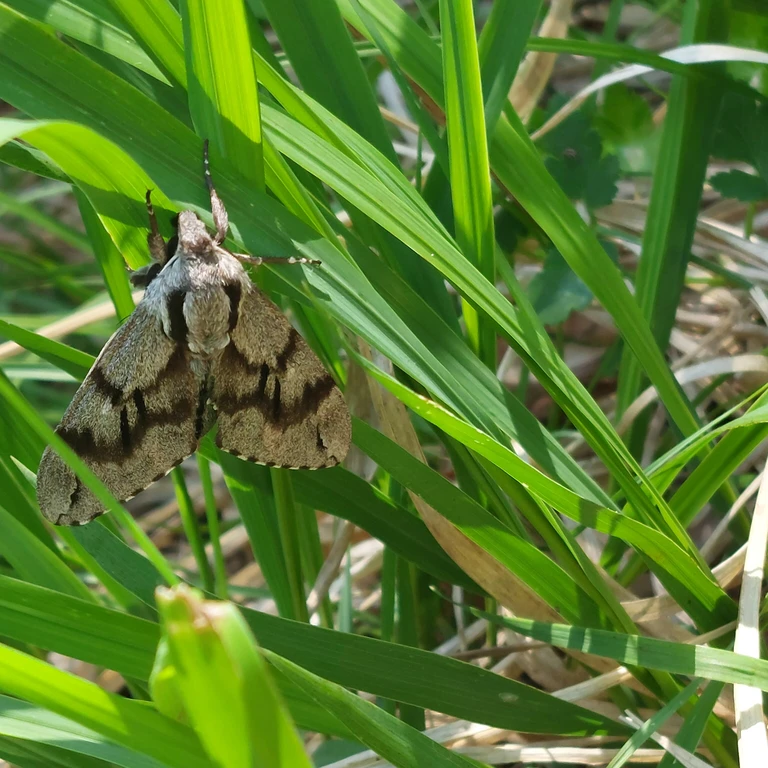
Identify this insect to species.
Sphinx pinastri
